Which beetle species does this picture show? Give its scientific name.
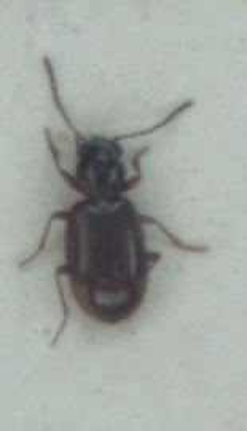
Bembidion doris
